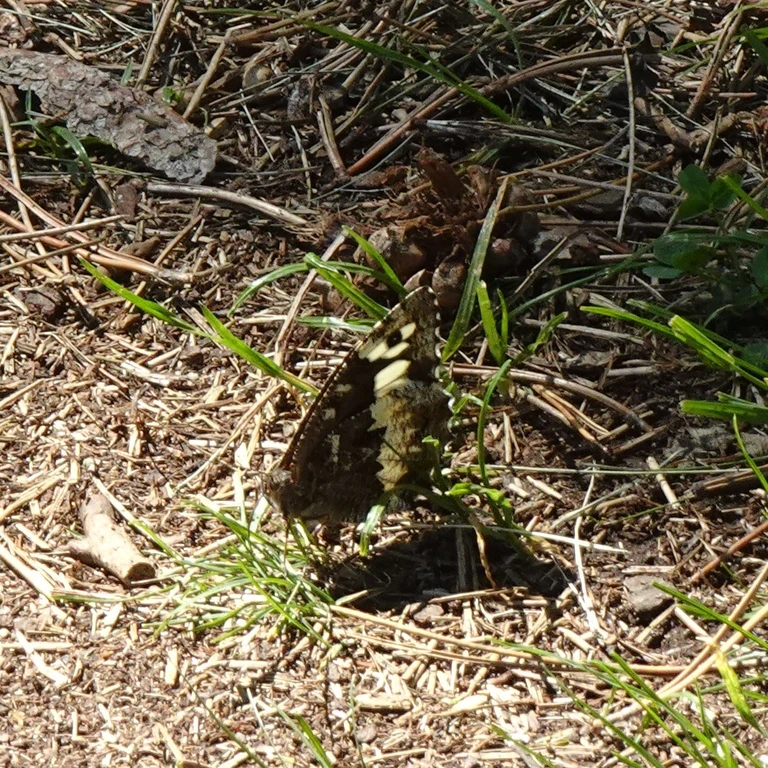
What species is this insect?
Brintesia circe
